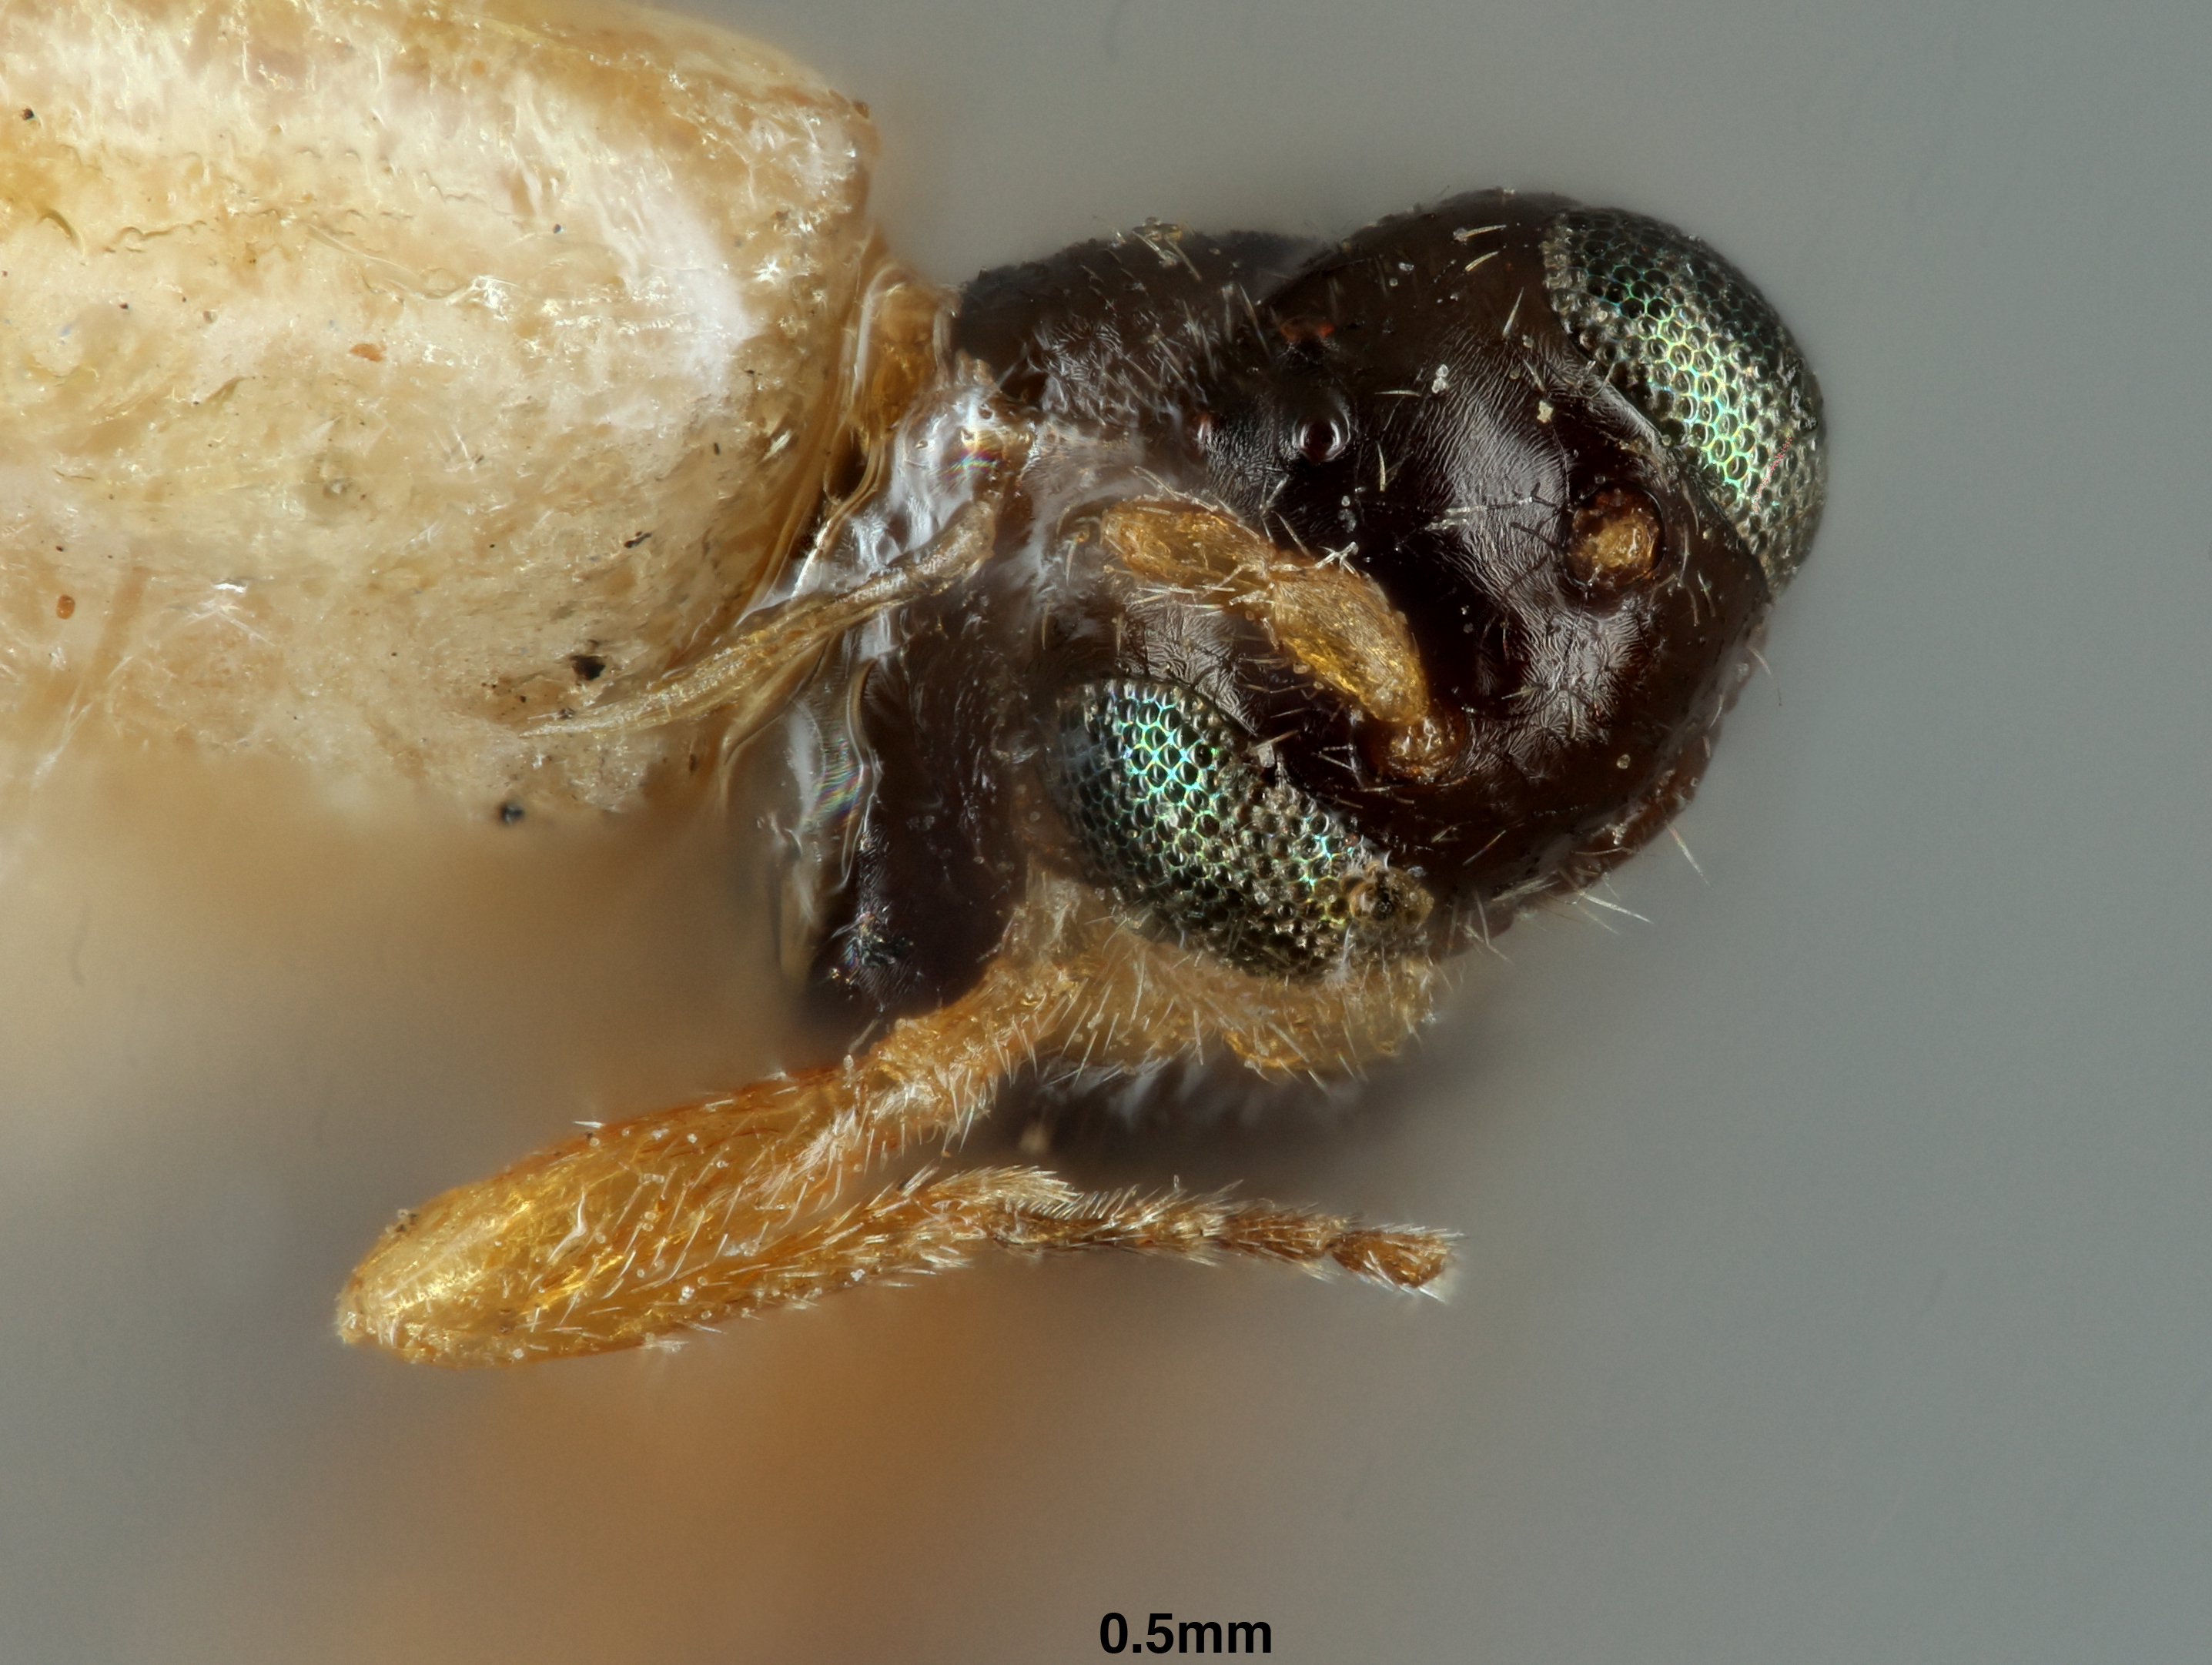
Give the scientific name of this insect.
Mirax minuta
